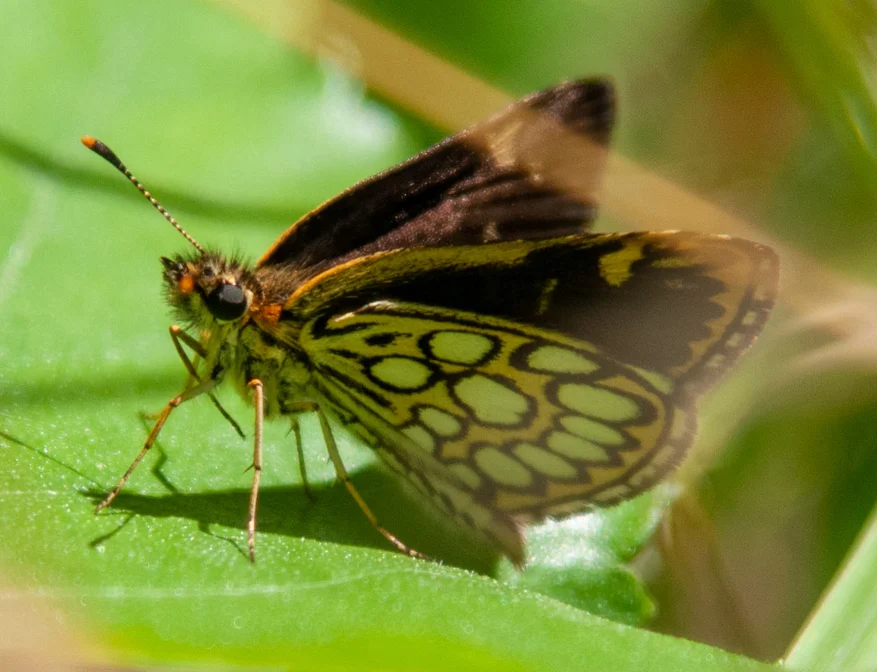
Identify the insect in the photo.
Heteropterus morpheus
